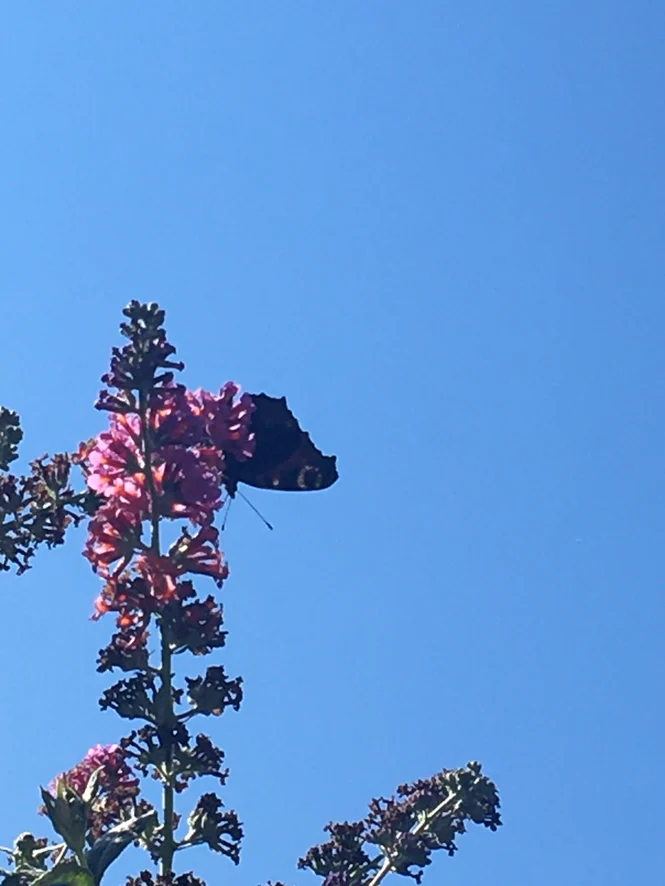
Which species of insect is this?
Aglais io
